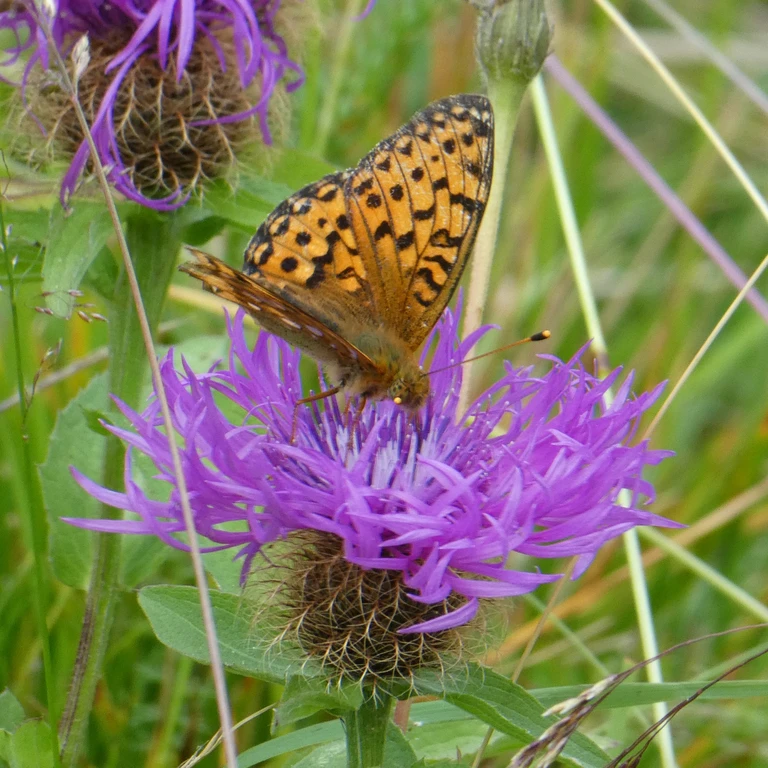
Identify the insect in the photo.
Speyeria aglaja
